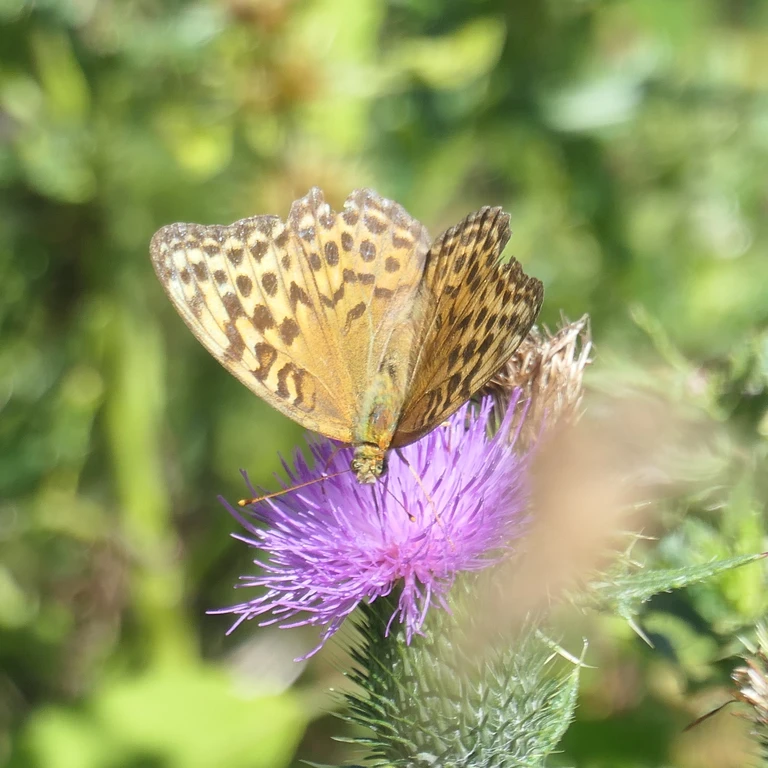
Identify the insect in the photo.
Argynnis paphia
